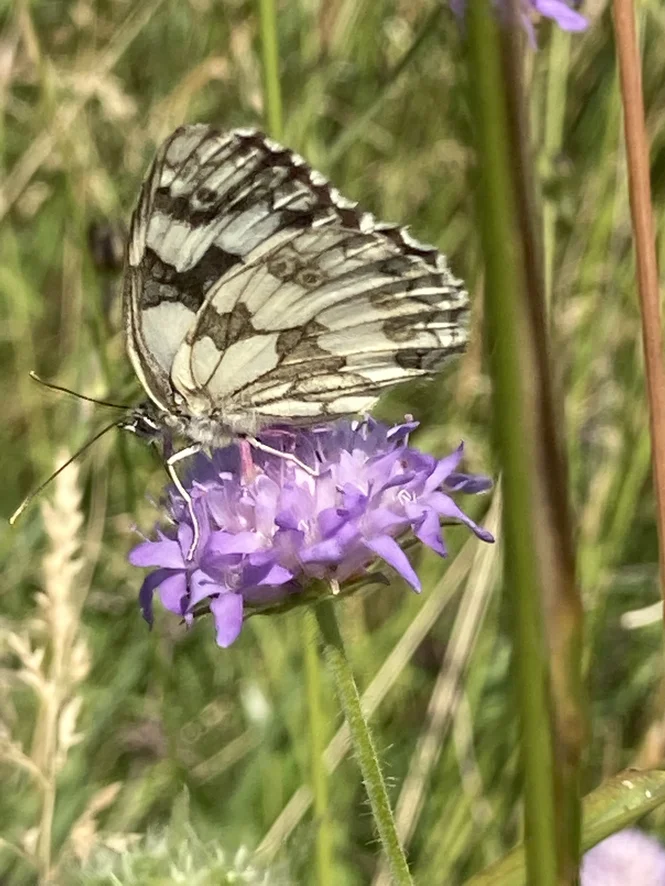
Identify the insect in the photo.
Melanargia galathea
